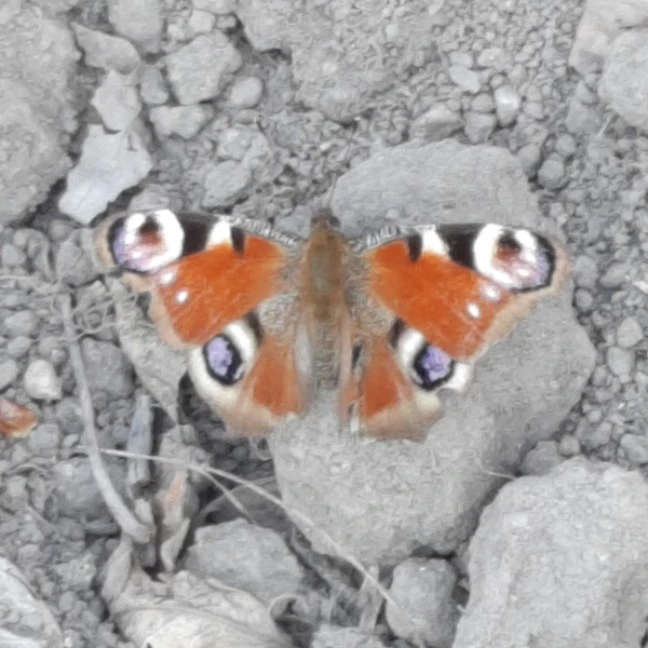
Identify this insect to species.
Aglais io
